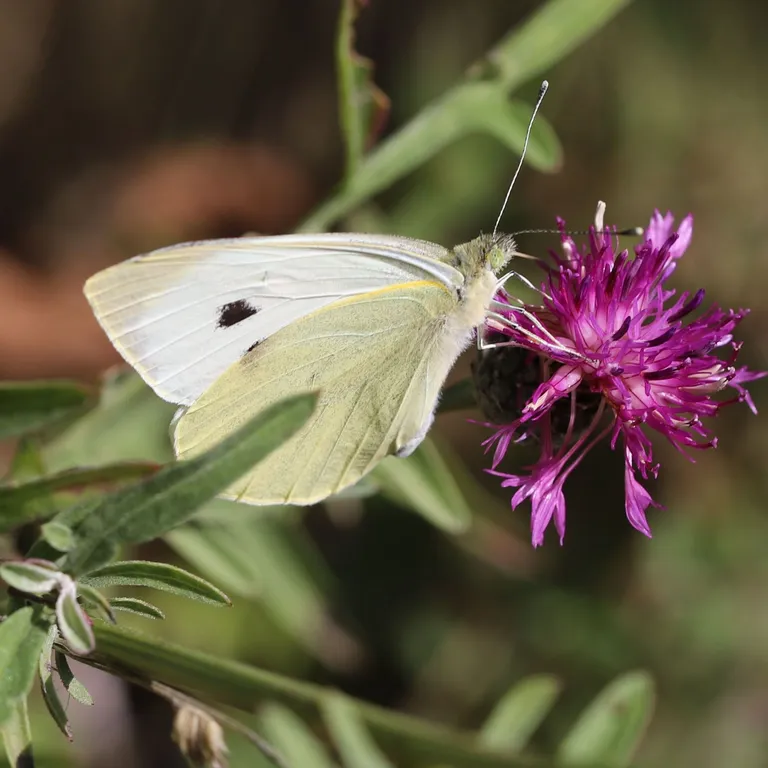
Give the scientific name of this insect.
Pieris brassicae
